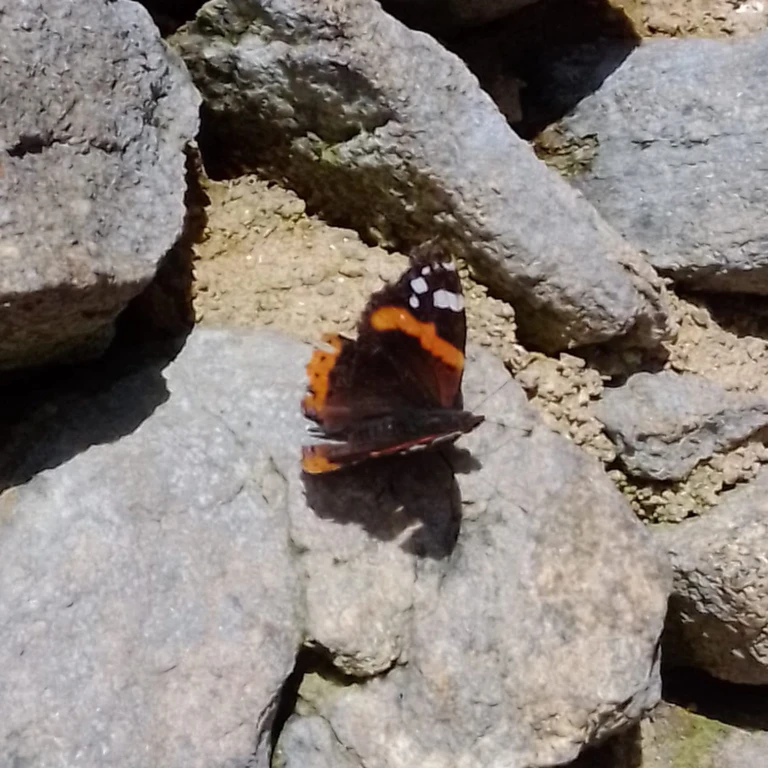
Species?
Vanessa atalanta
